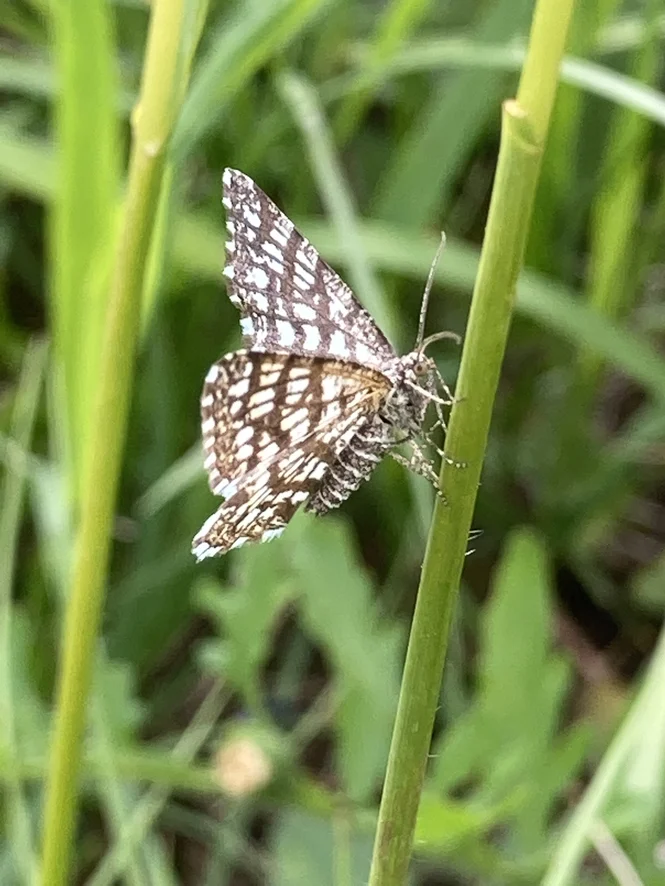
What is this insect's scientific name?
Chiasmia clathrata
